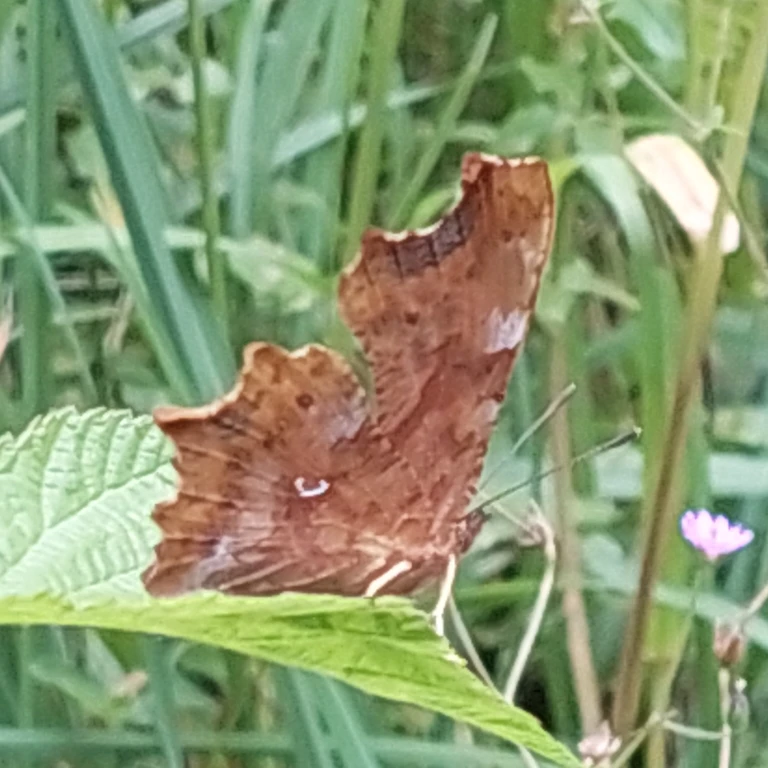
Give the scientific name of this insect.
Polygonia c-album
